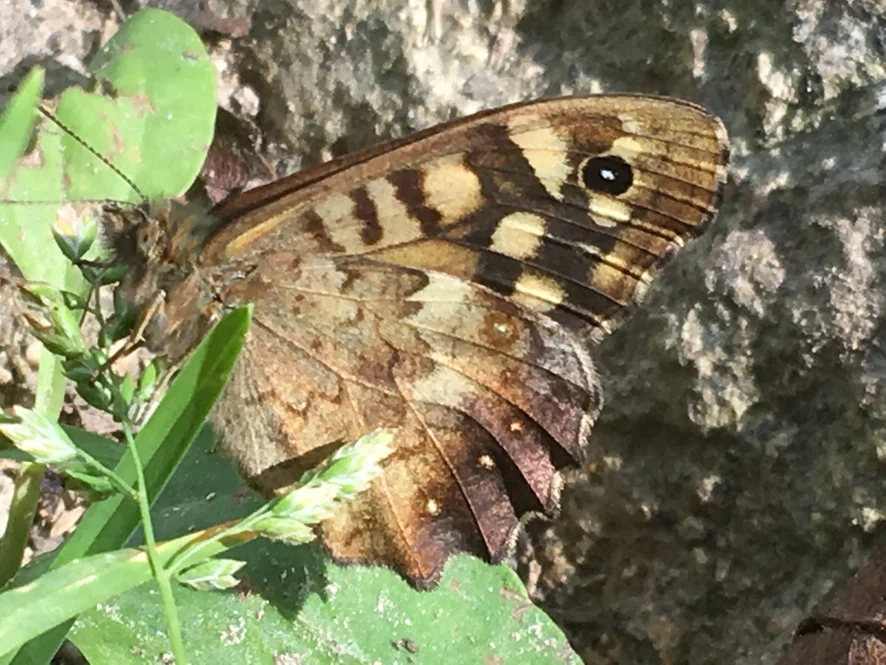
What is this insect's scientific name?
Pararge aegeria
